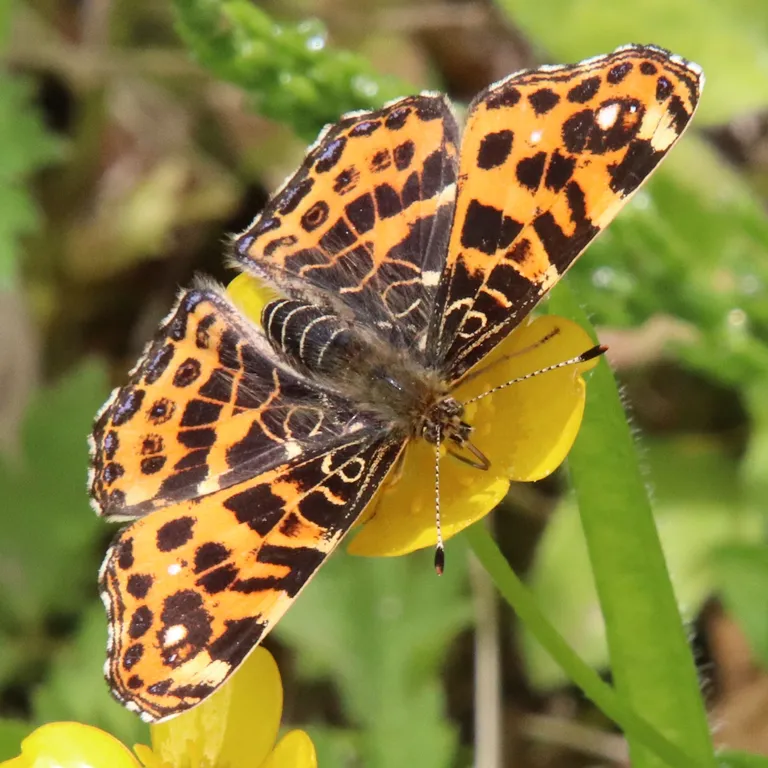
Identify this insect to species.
Araschnia levana
